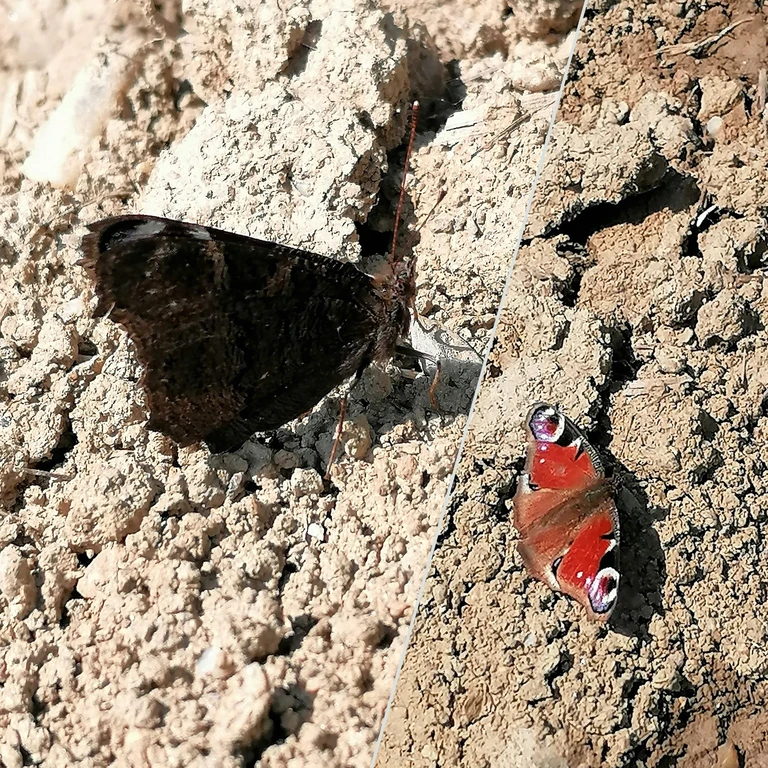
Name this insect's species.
Aglais io
